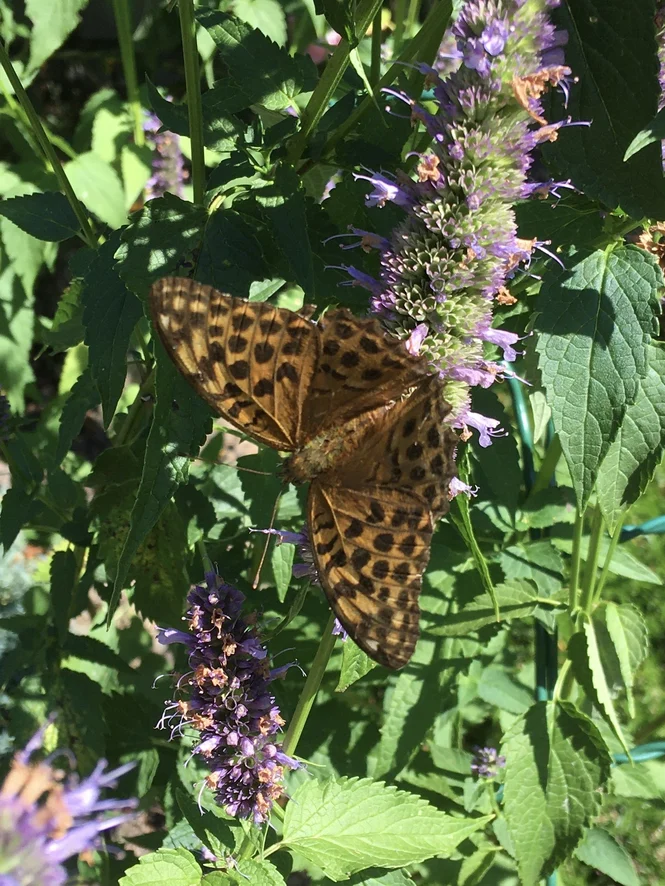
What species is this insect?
Argynnis paphia
